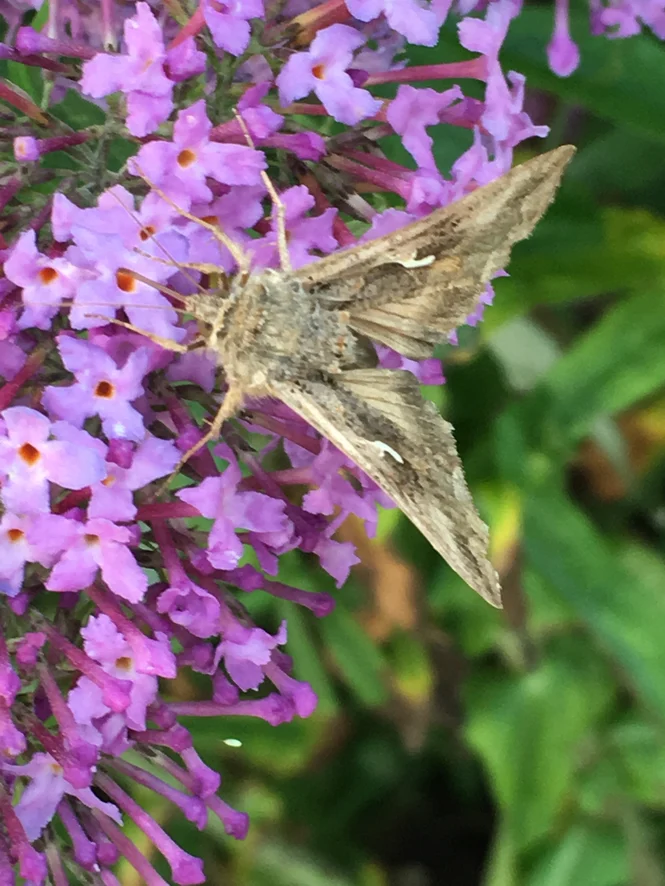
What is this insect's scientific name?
Autographa gamma
